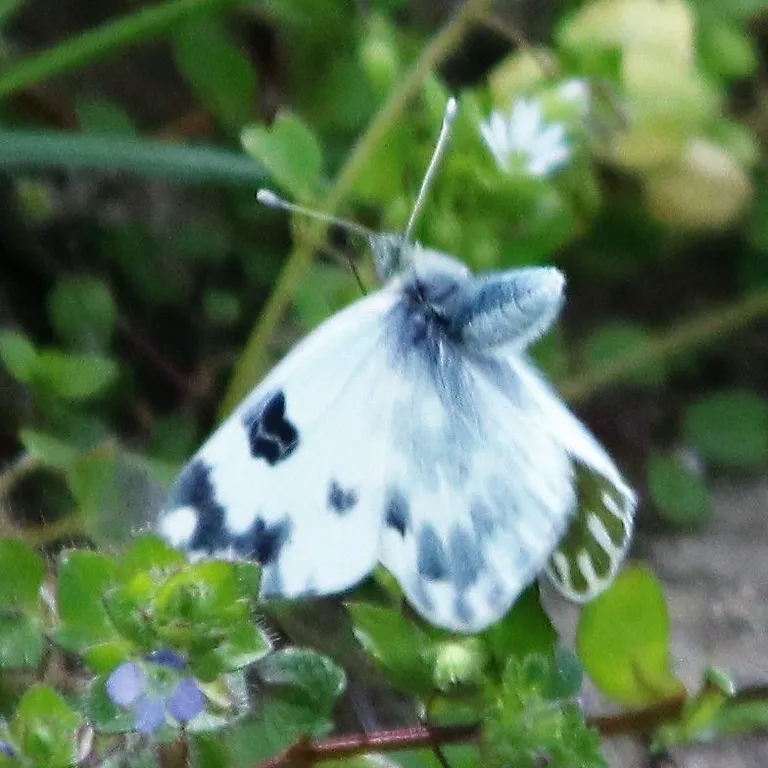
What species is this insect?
Pontia edusa
